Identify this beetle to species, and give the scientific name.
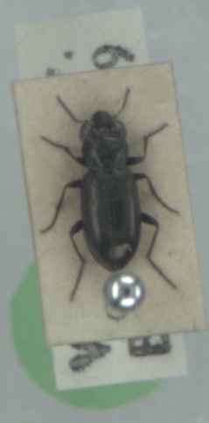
Notiophilus aquaticus
